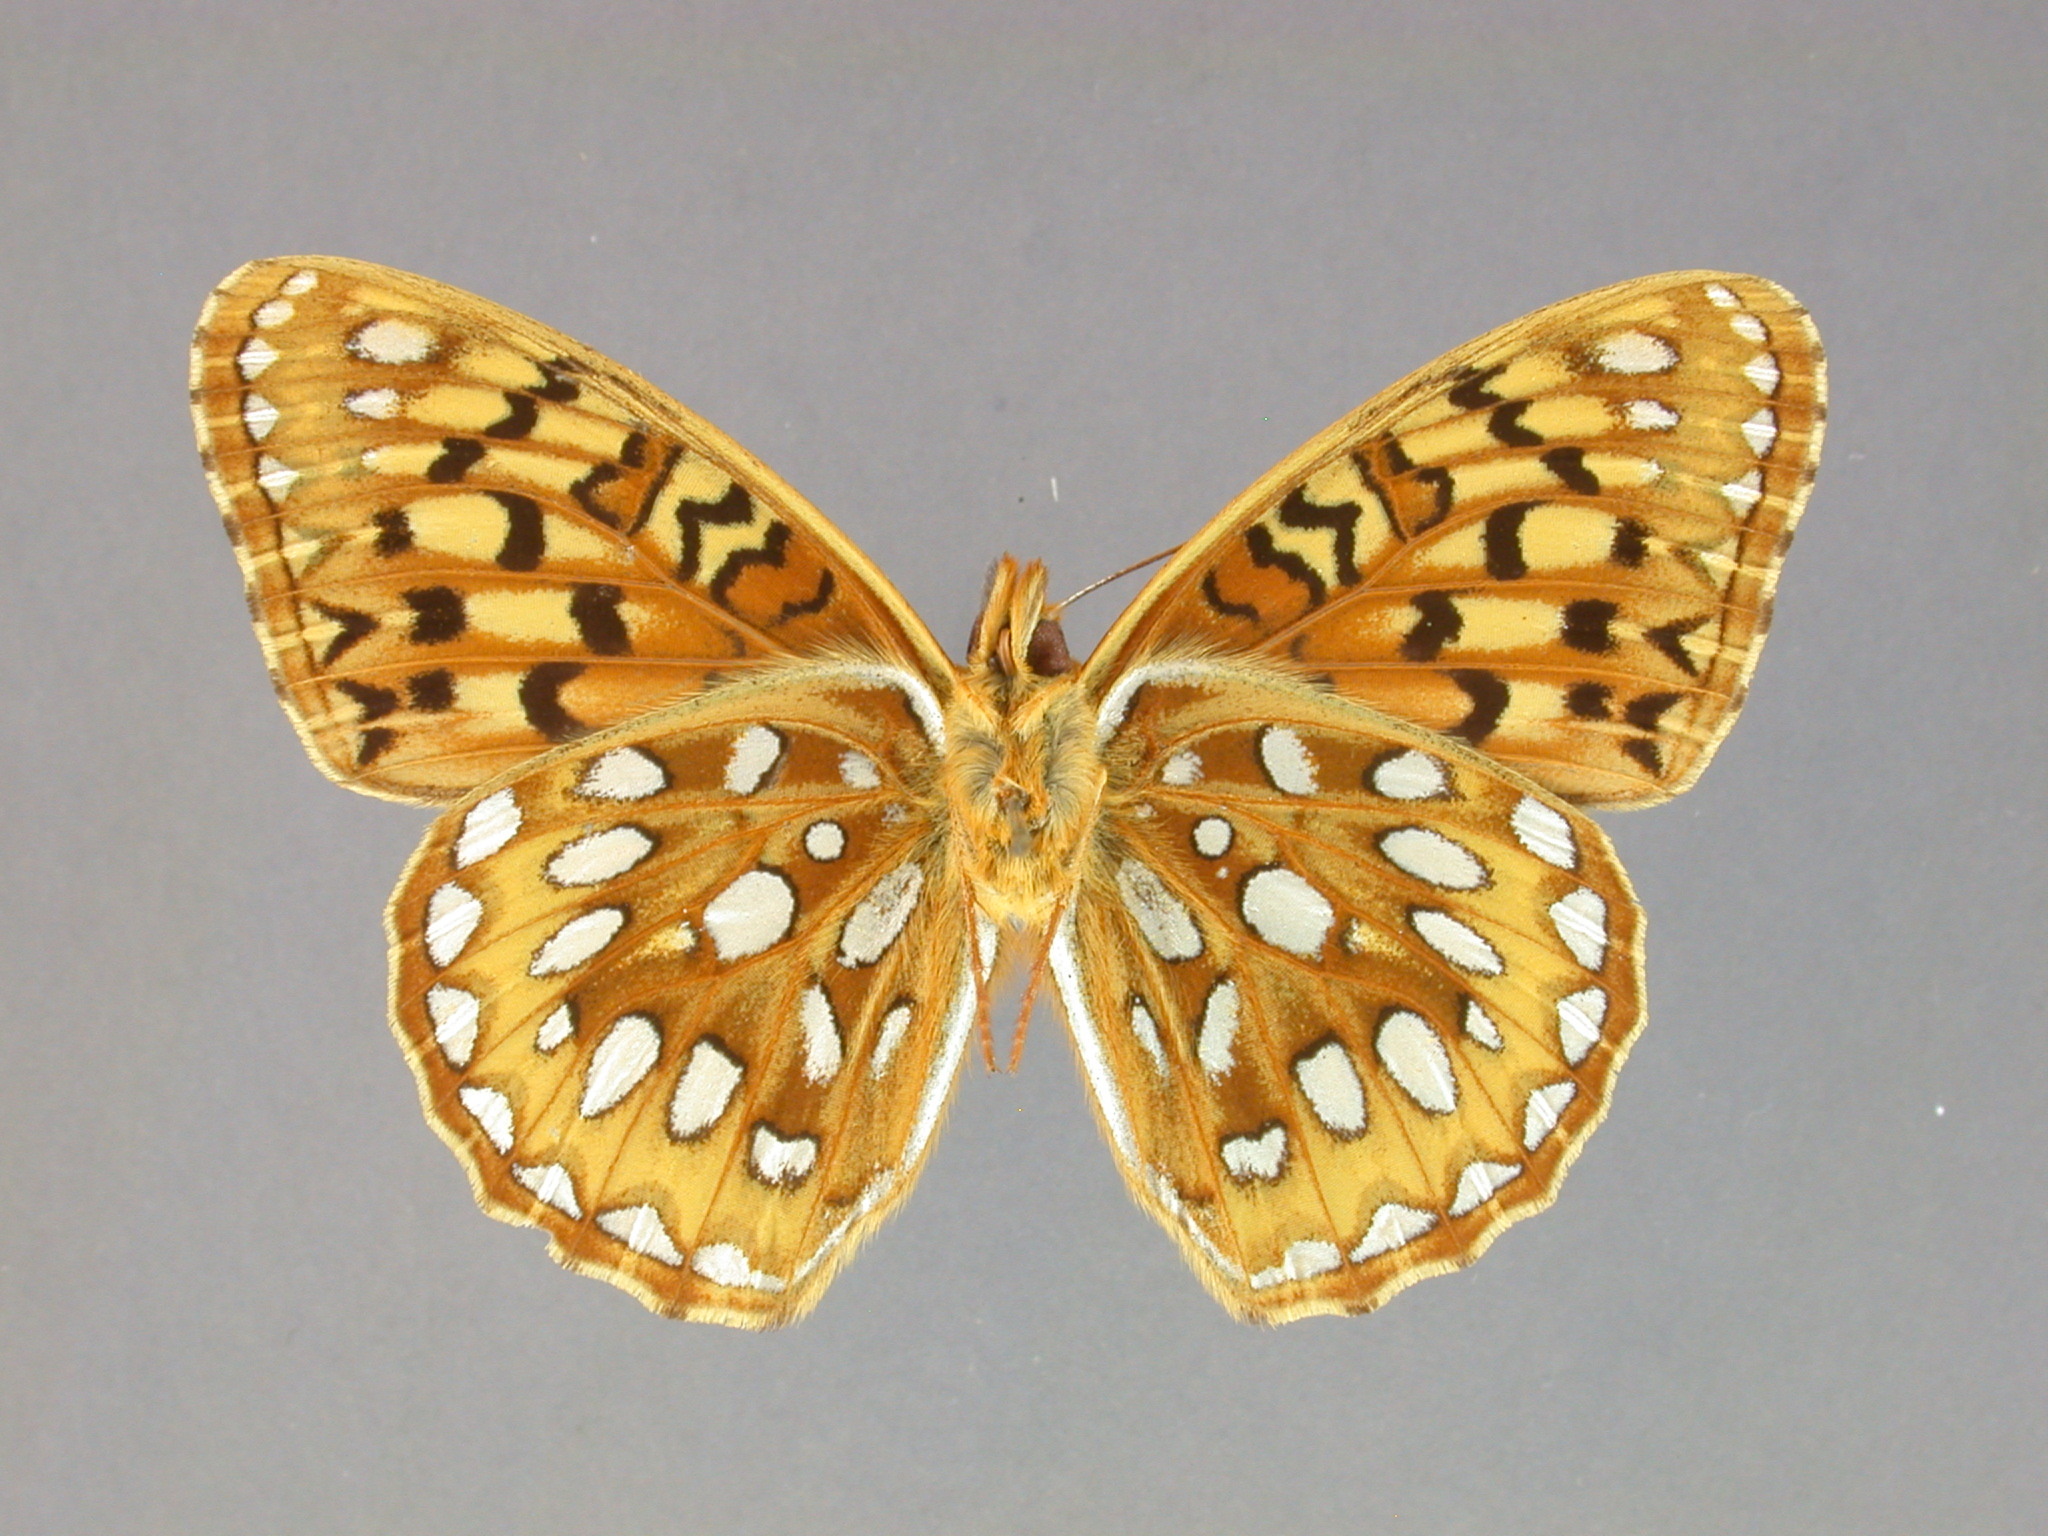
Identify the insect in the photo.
Argynnis callippe
